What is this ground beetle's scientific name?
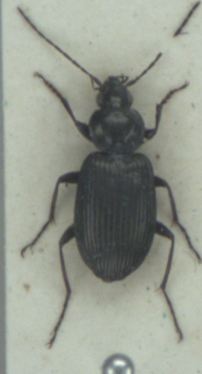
Agonum viduum
